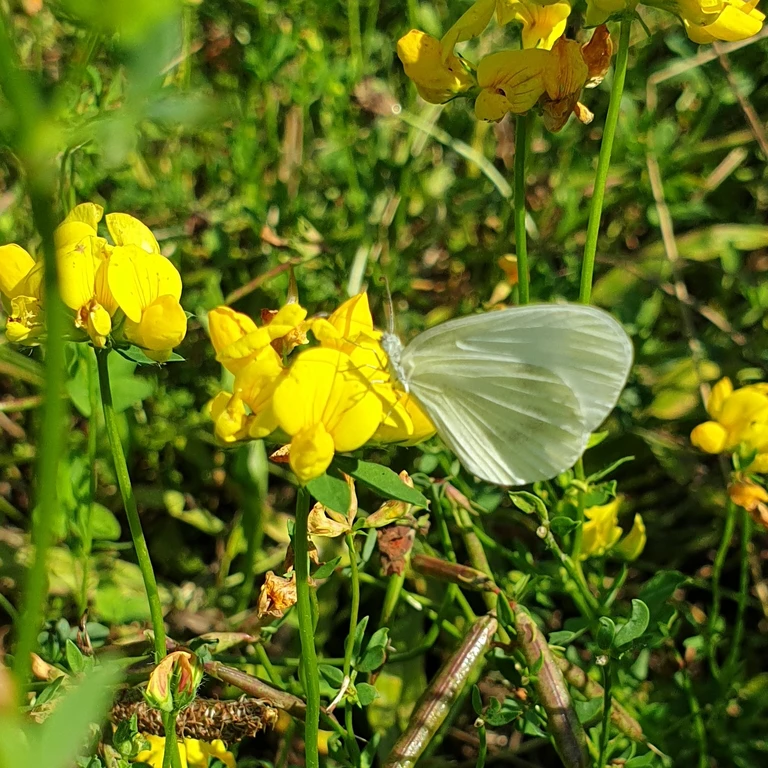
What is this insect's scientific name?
Leptidea sinapis/juvernica
